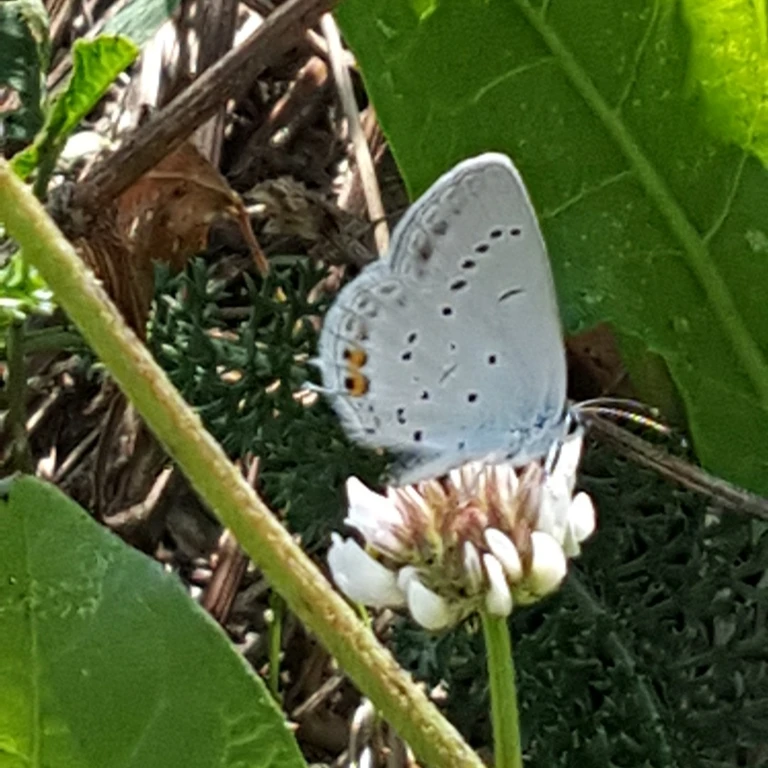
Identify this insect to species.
Cupido argiades (also Elkalyce argiades)
